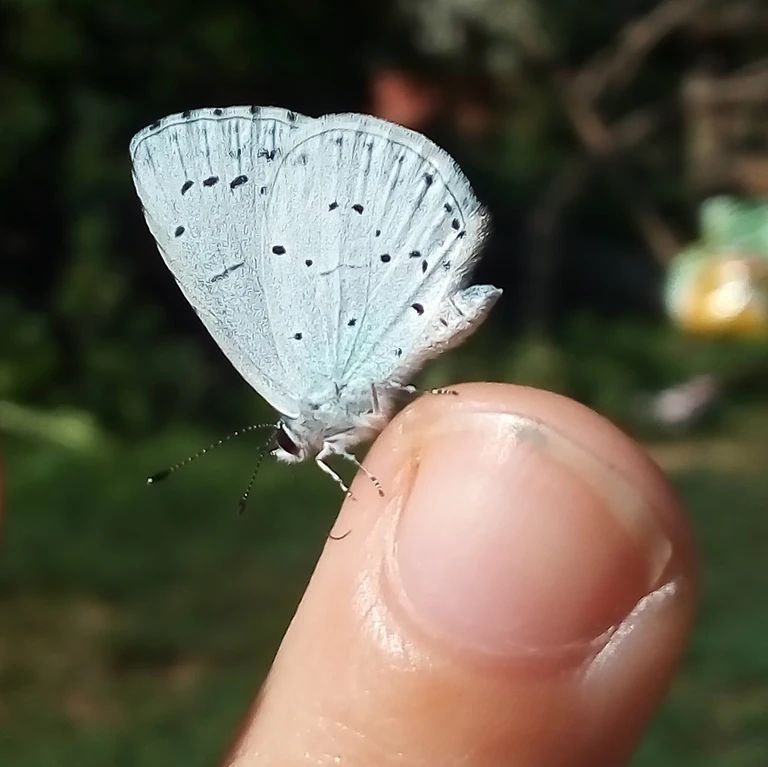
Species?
Celastrina argiolus
